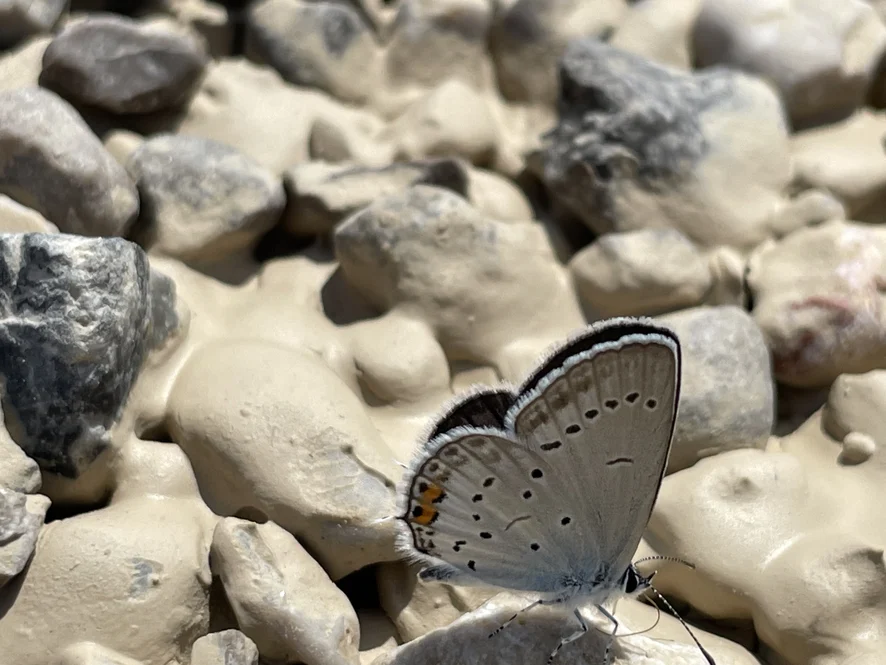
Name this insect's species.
Cupido argiades (also Elkalyce argiades)
